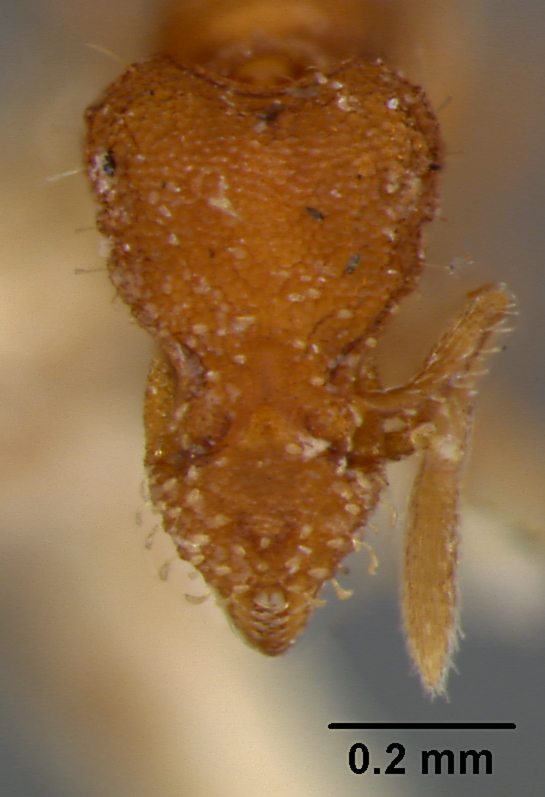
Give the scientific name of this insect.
Strumigenys sculpturata
